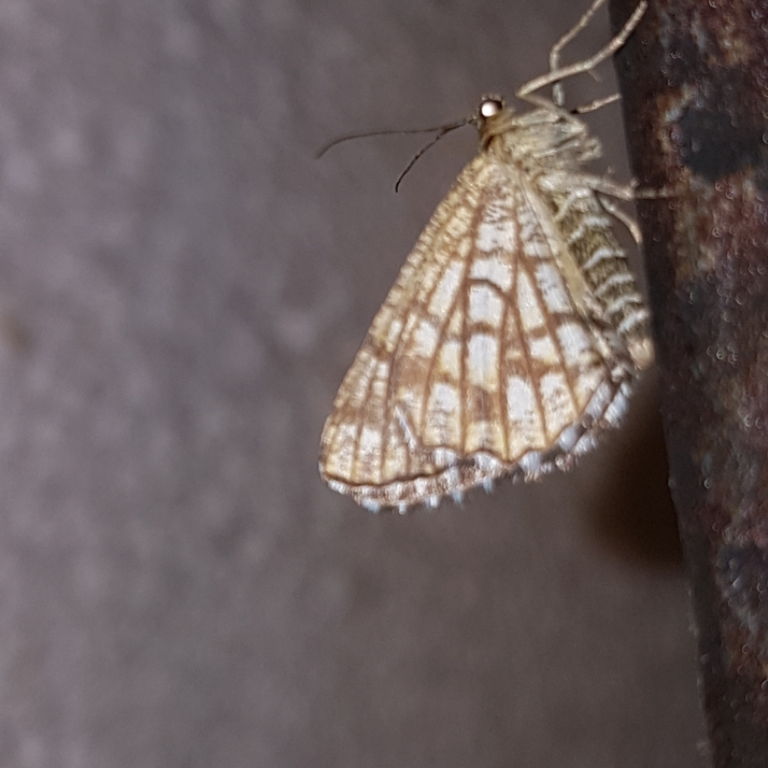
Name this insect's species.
Chiasmia clathrata
